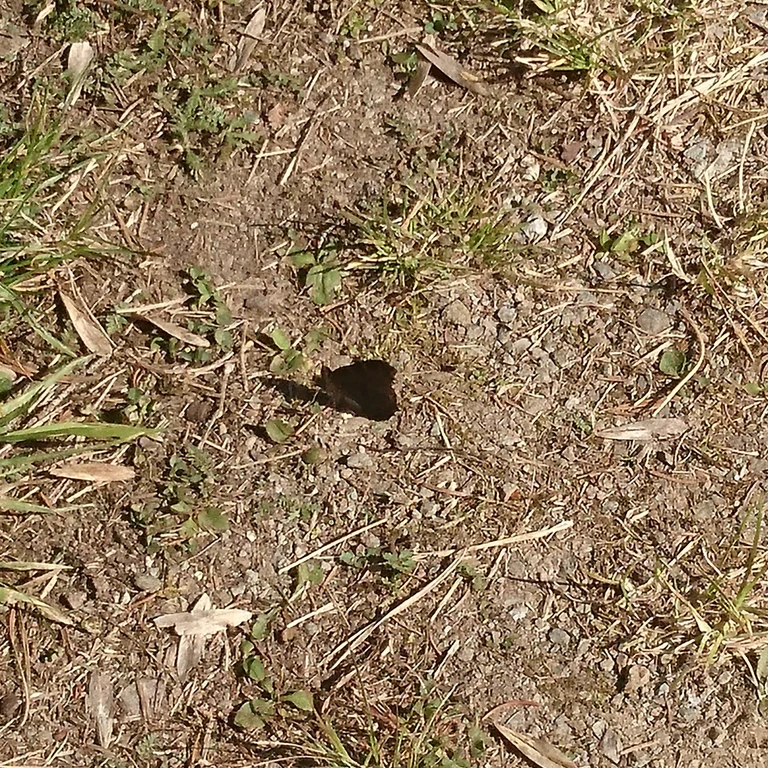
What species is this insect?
Aglais io
